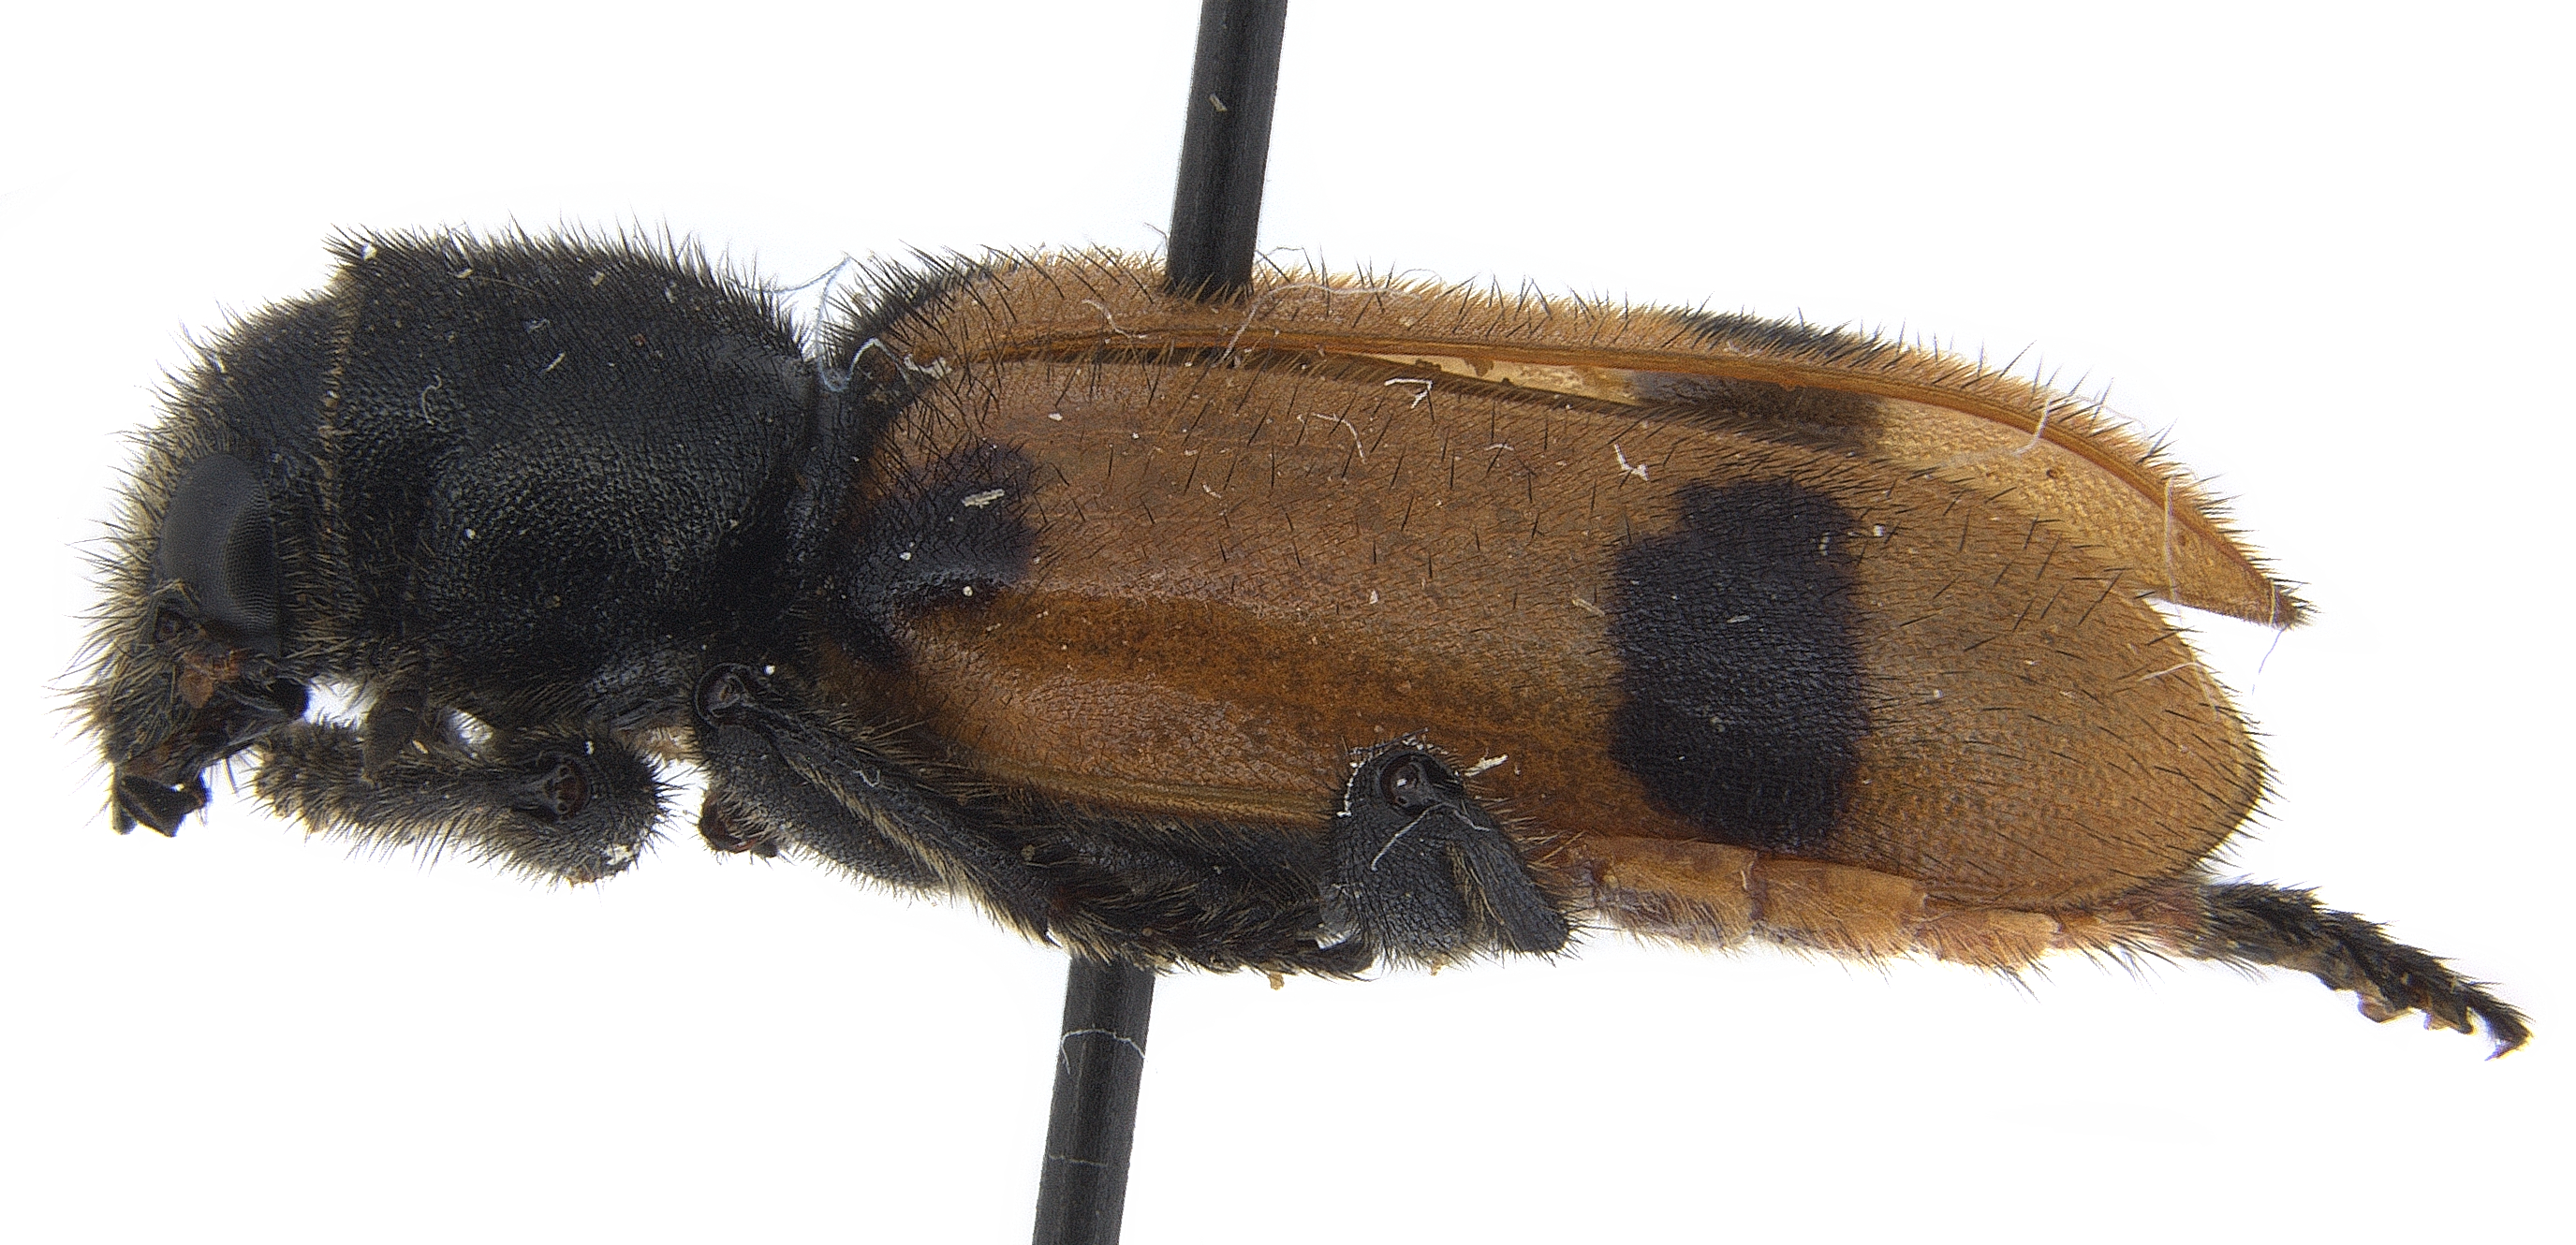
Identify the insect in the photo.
Enoclerus zonatus
